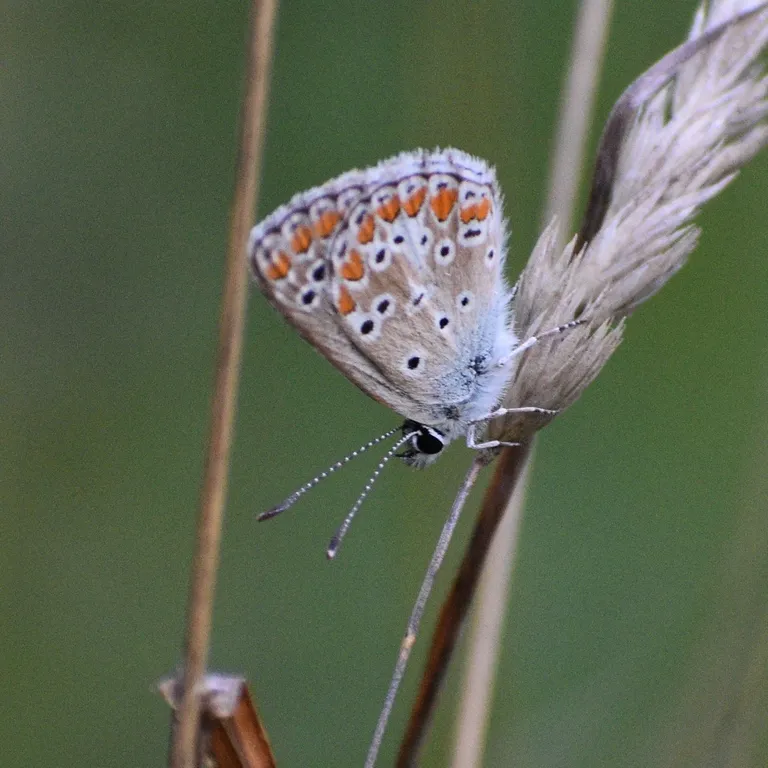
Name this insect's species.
Aricia agestis/artaxerxes
